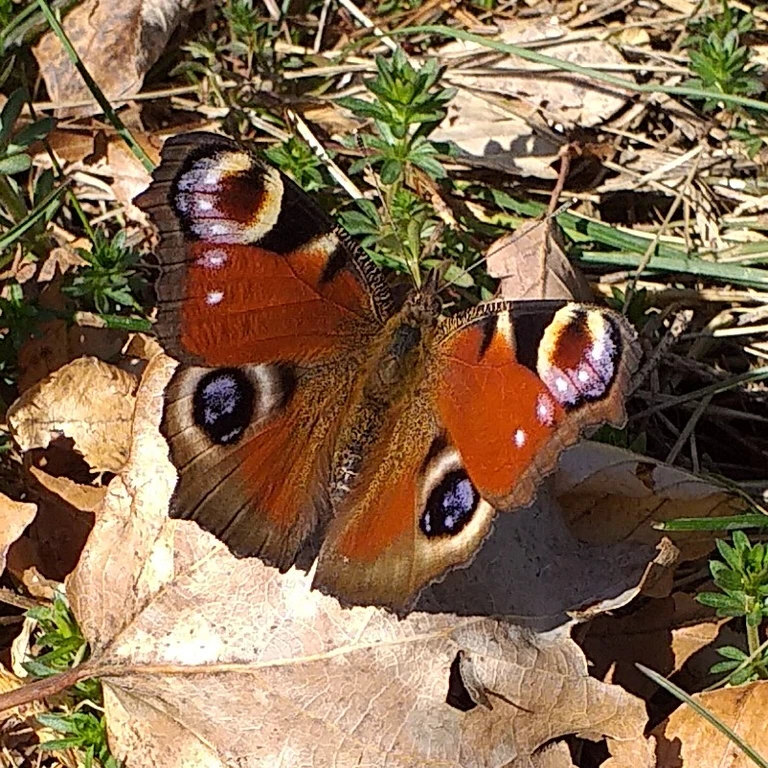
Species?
Aglais io
